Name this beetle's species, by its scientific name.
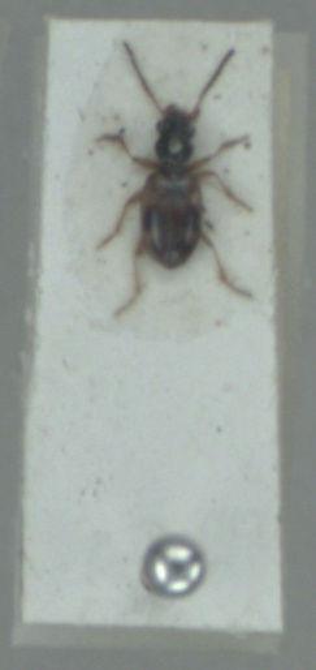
Bembidion articulatum
